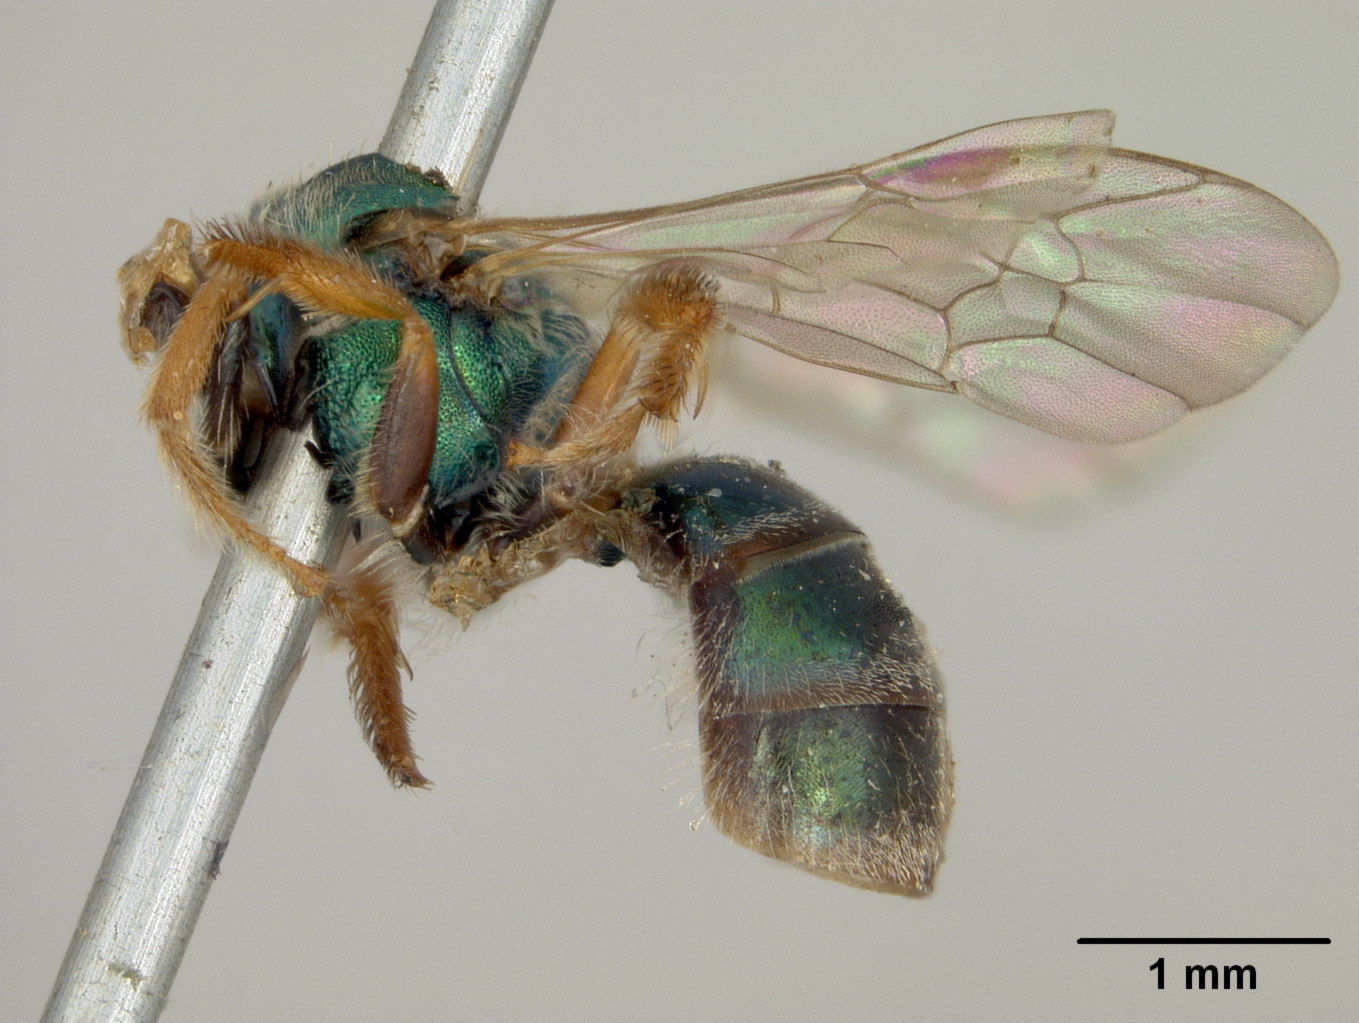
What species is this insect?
Augochlora cordiaefloris
